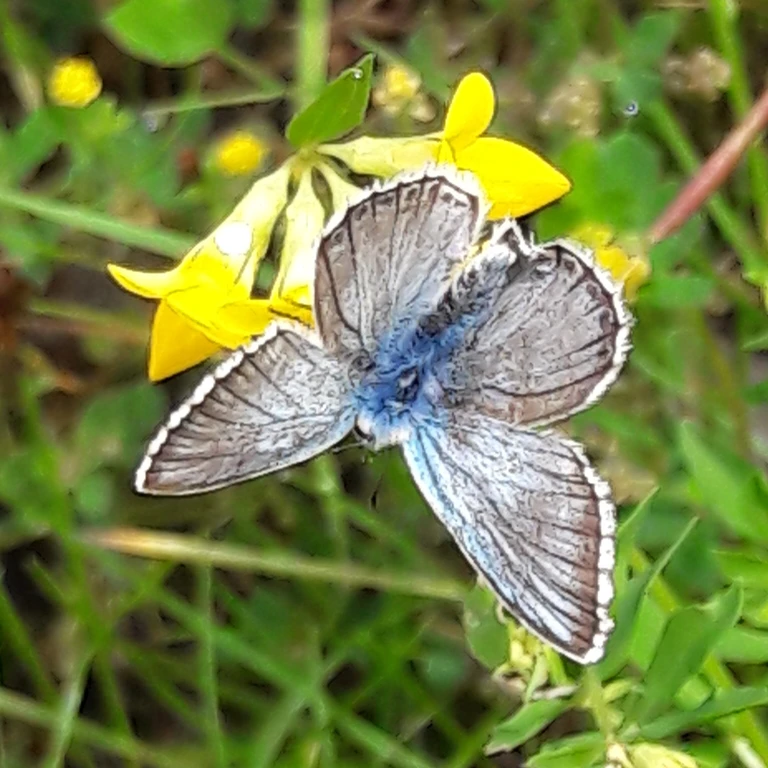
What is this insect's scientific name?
Lysandra coridon
